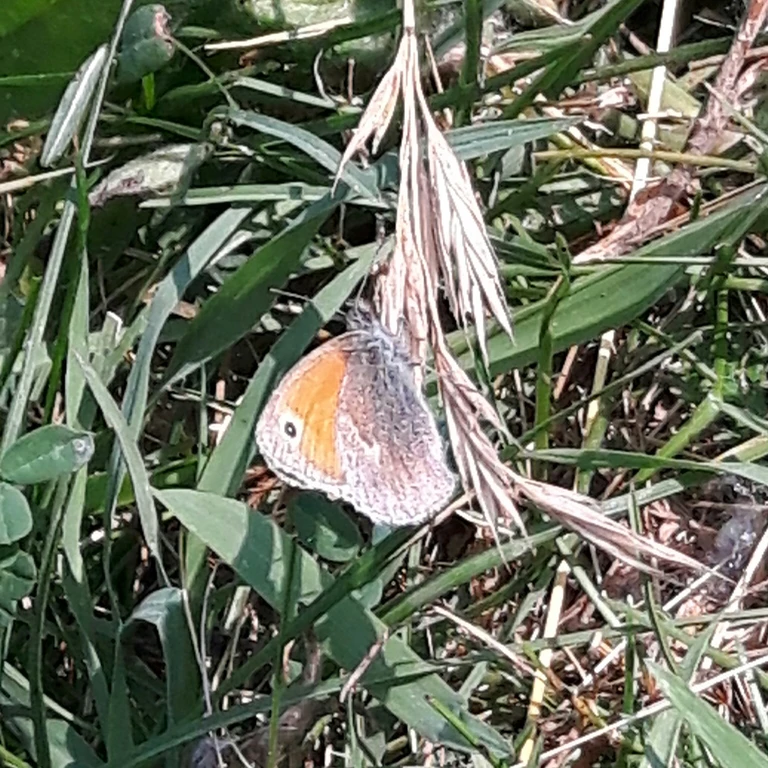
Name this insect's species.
Coenonympha pamphilus
